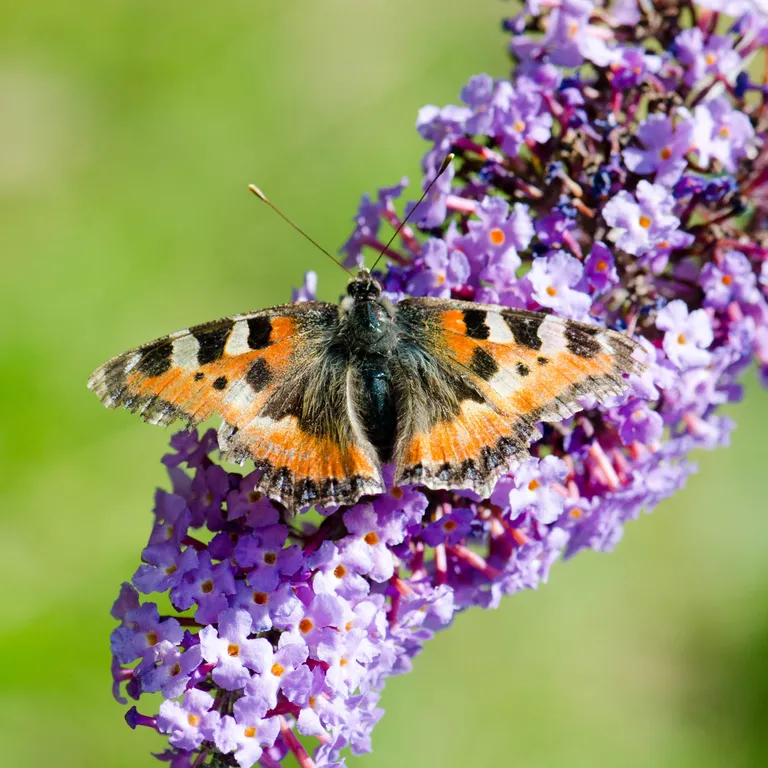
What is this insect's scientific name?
Aglais urticae
